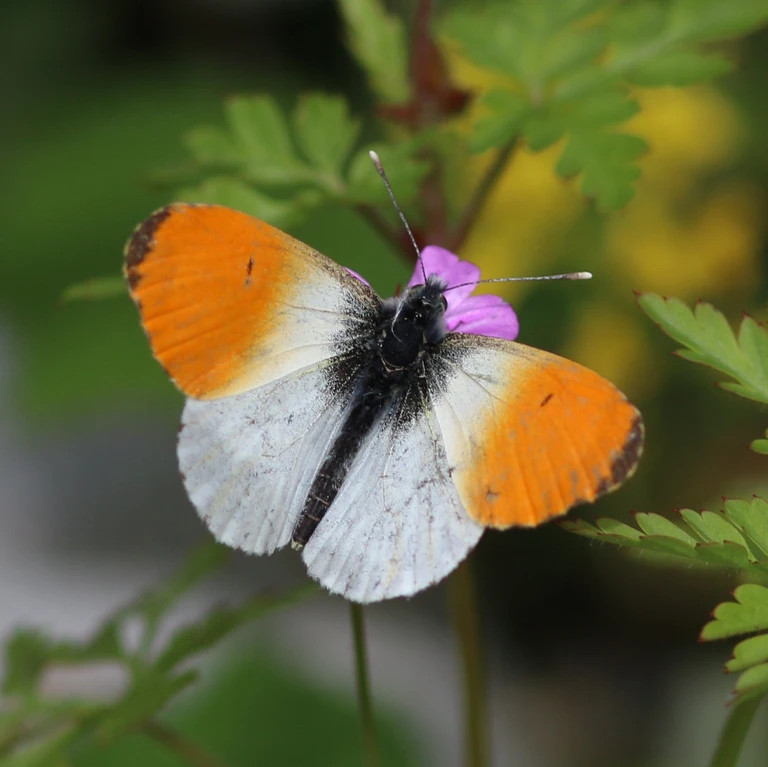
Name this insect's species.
Anthocharis cardamines
